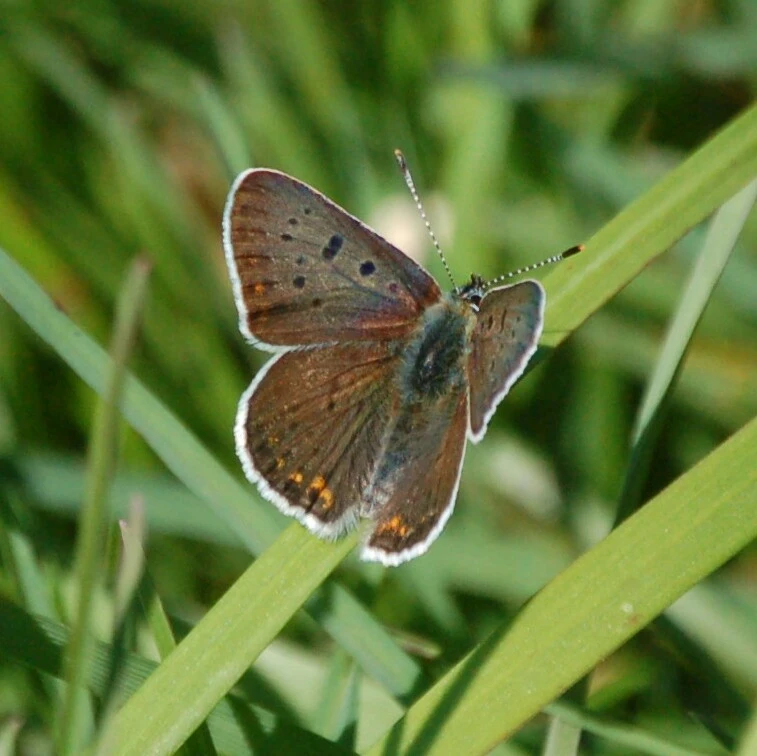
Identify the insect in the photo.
Lycaena tityrus (also Loweia tityrus)
